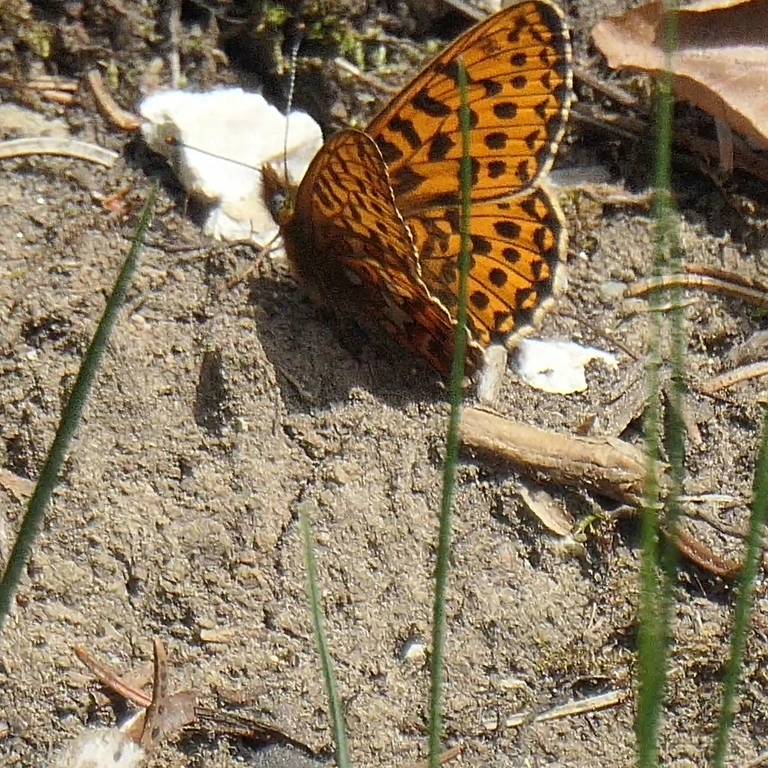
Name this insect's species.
Boloria euphrosyne (also Clossiana euphrosyne)
